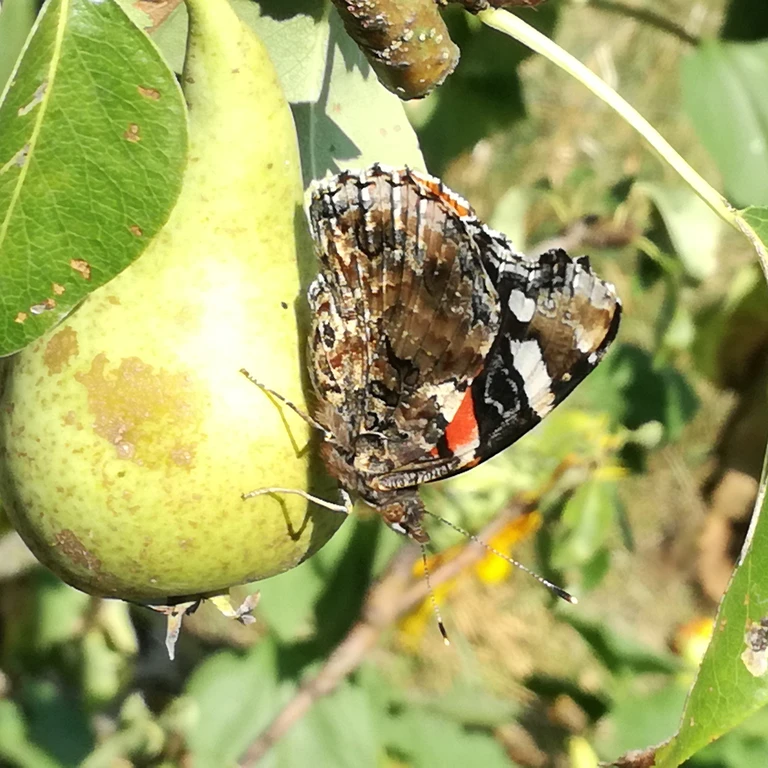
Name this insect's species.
Vanessa atalanta
